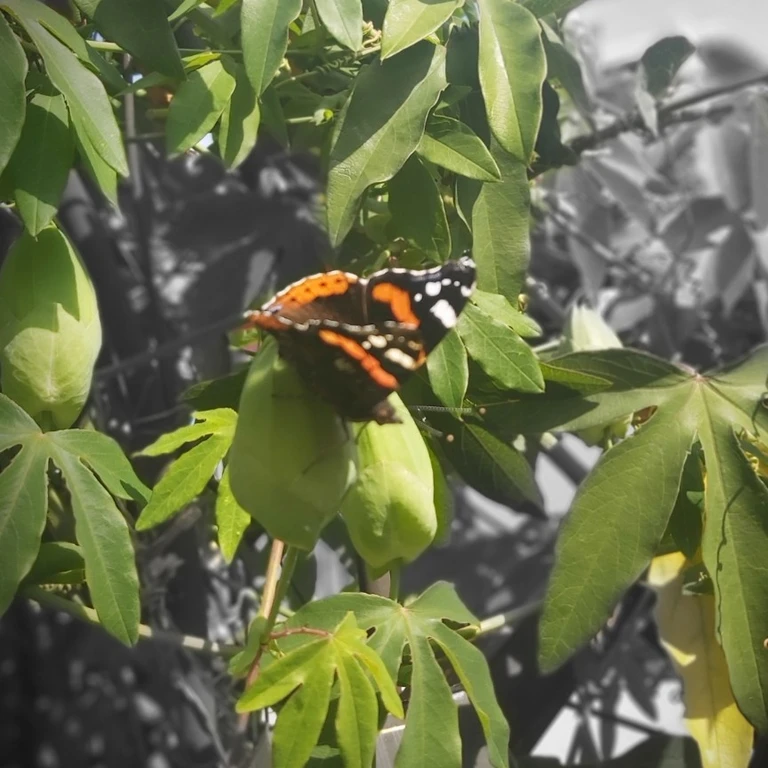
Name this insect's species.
Vanessa atalanta
